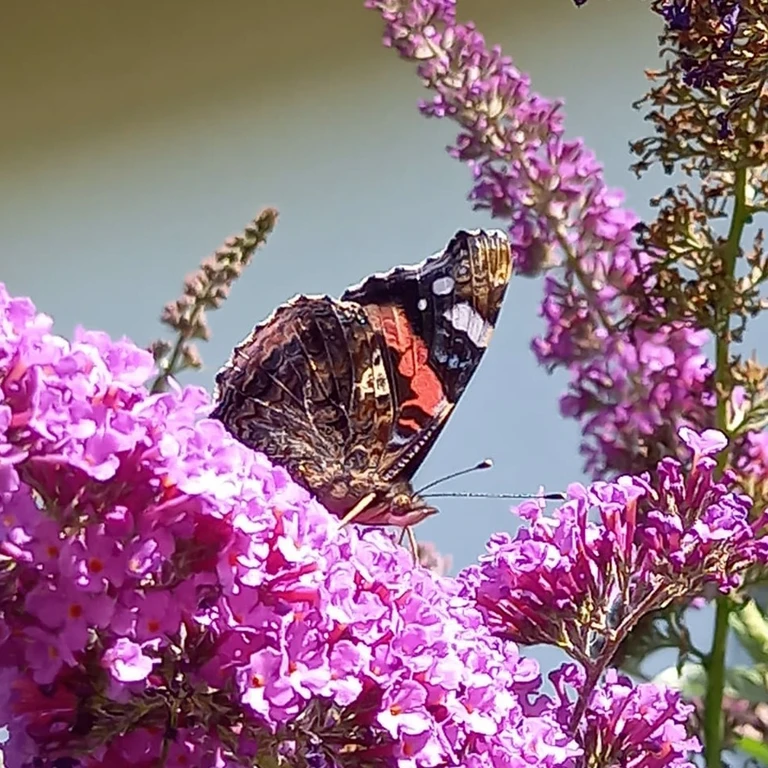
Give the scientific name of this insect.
Vanessa atalanta
